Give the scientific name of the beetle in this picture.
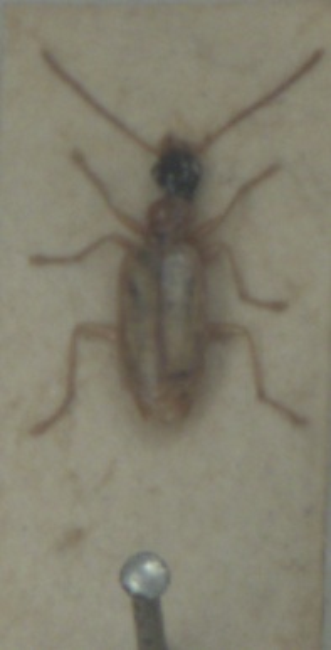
Demetrias atricapillus
